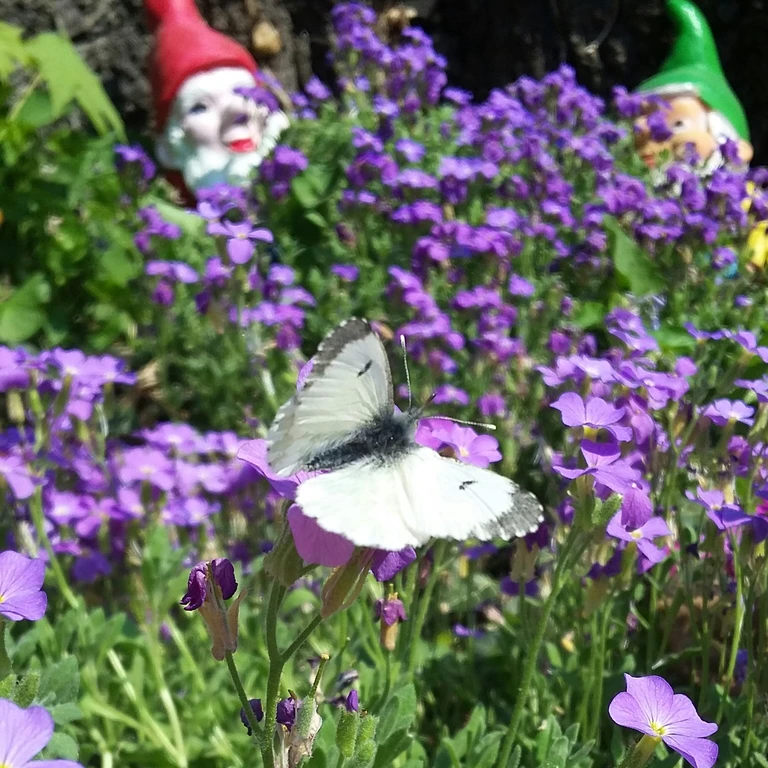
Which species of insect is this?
Anthocharis cardamines
